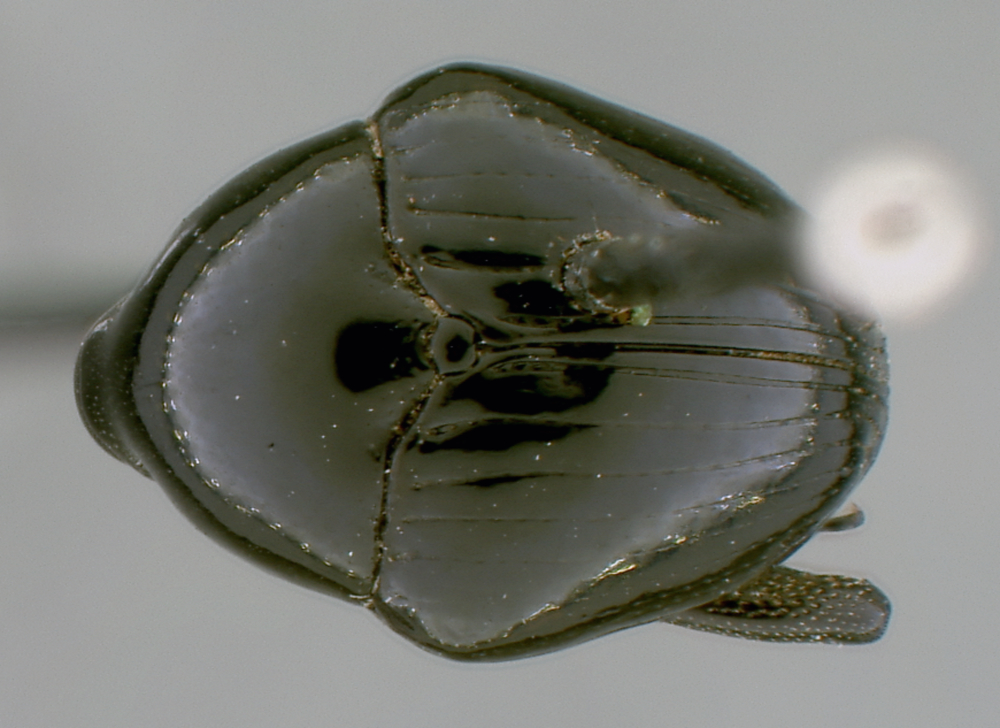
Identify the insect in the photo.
Diorymerus morio
